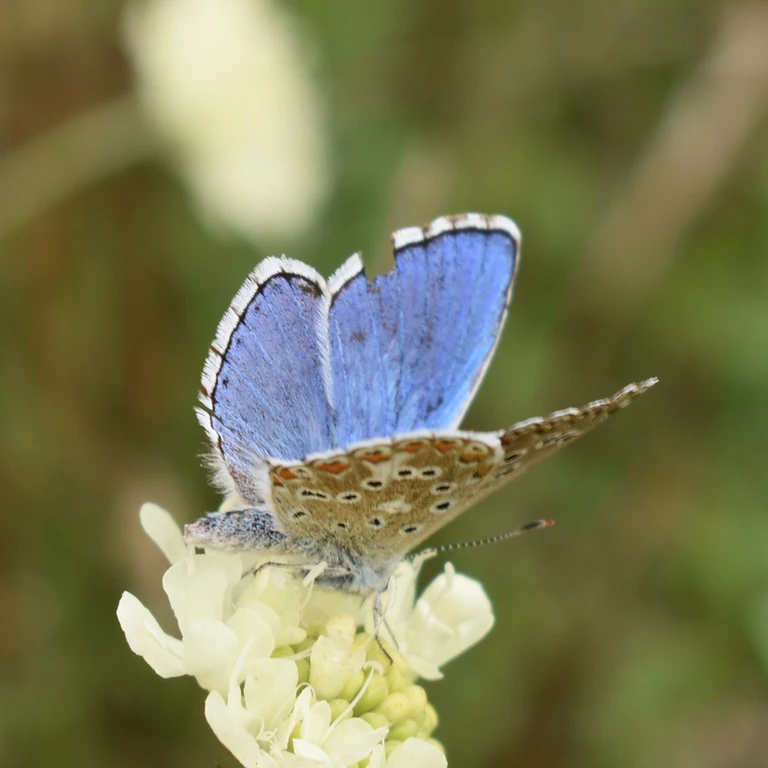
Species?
Lysandra bellargus
